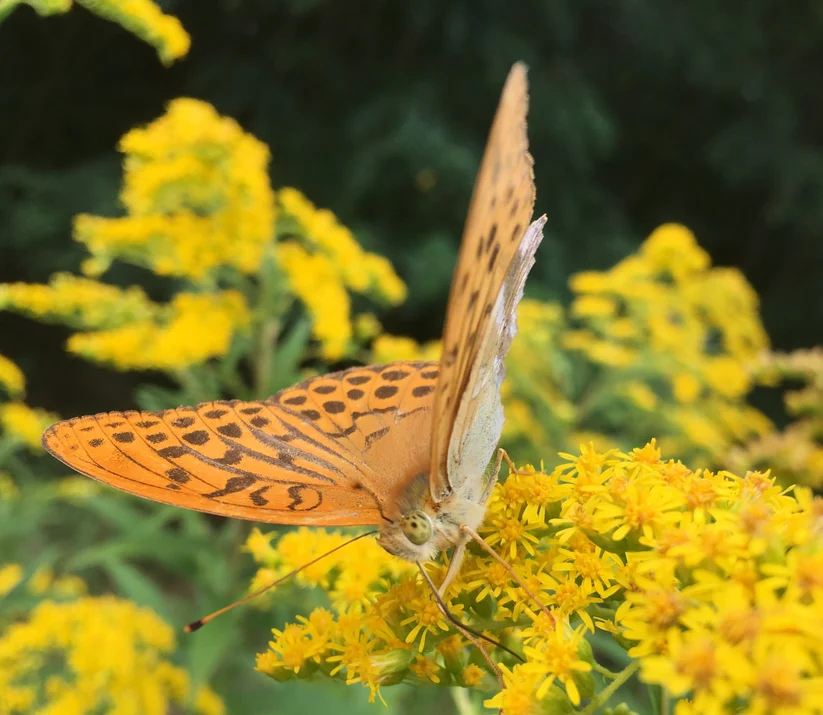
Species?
Argynnis paphia
